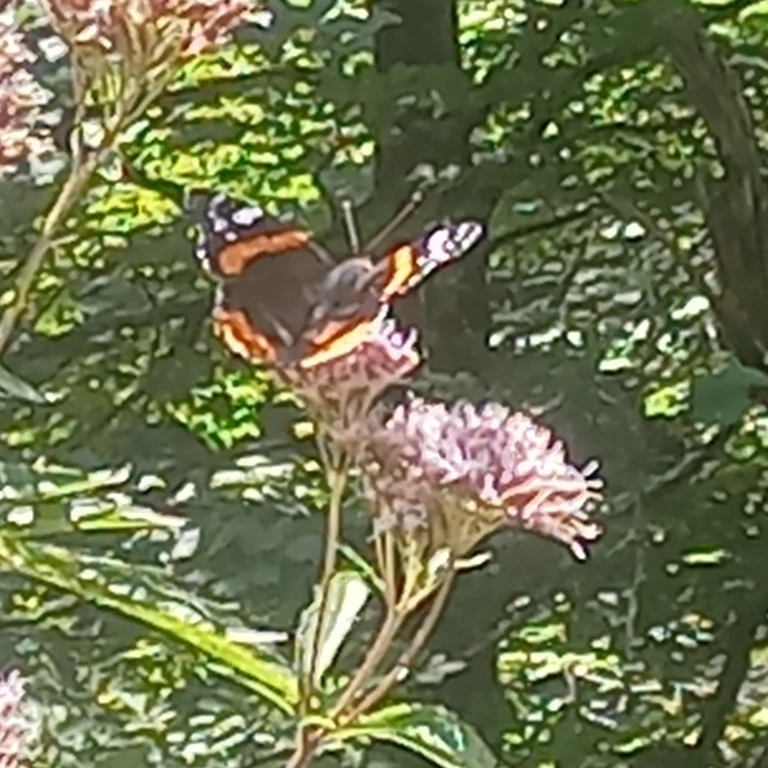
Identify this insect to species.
Vanessa atalanta
